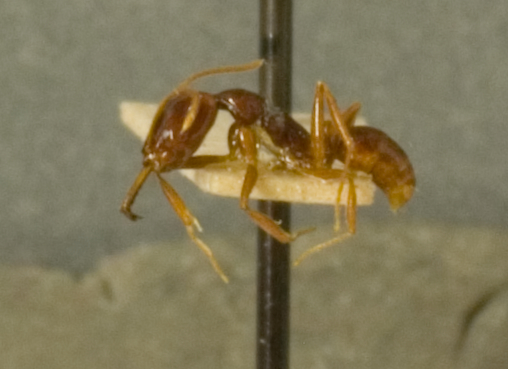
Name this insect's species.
Anochetus cato
